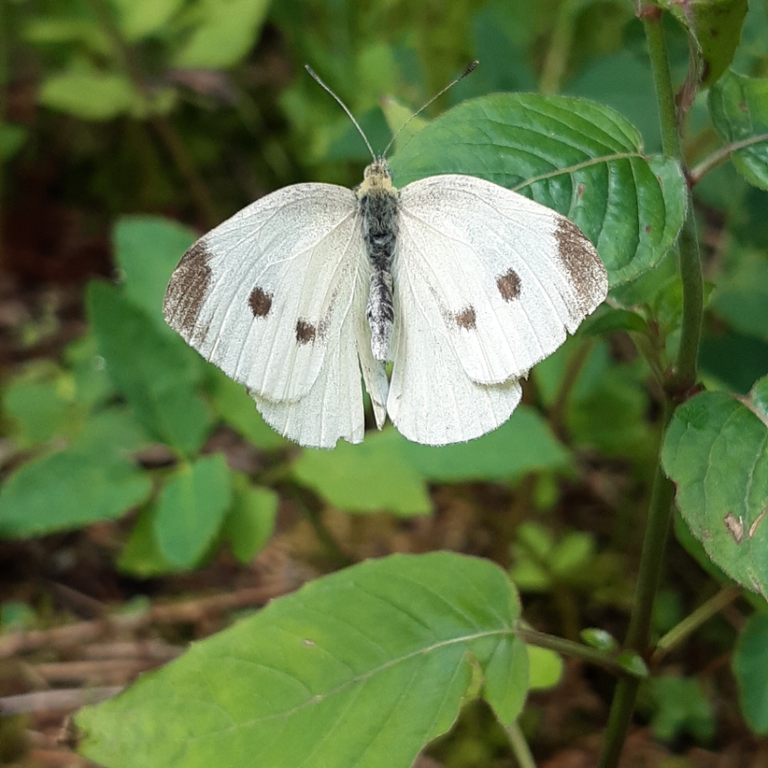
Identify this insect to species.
Pieris rapae
